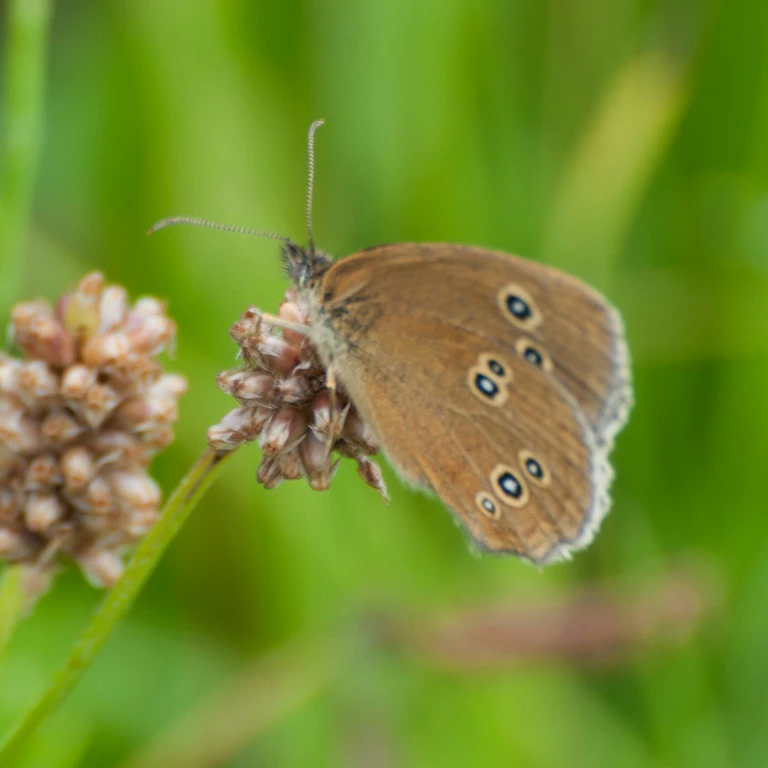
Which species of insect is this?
Aphantopus hyperantus
